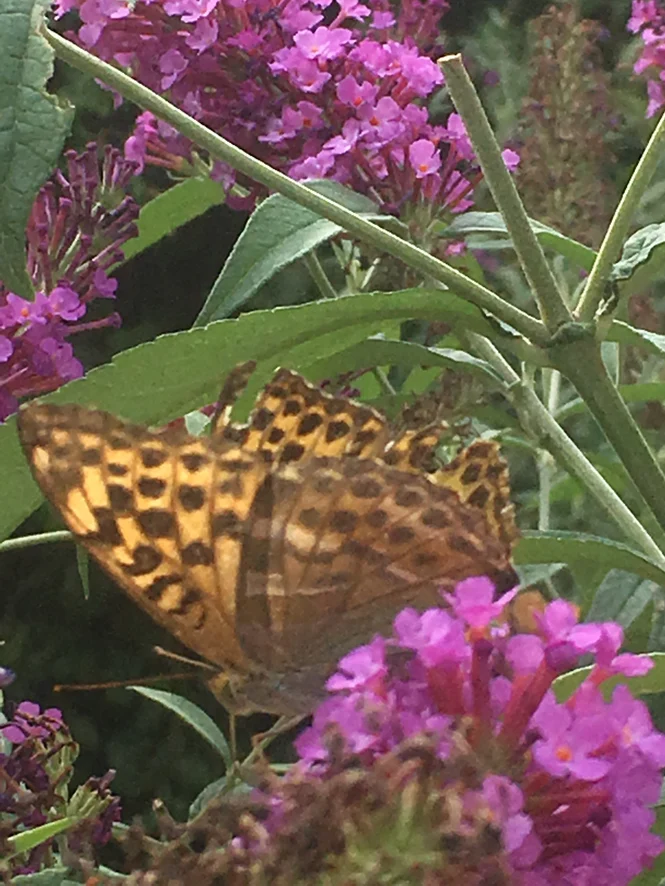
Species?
Argynnis paphia
